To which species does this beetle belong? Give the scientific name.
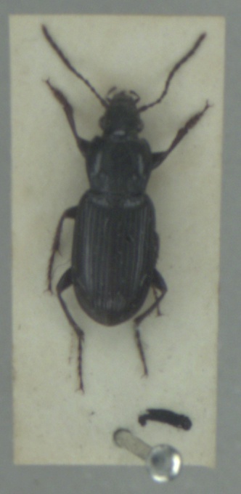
Pterostichus gracilis
